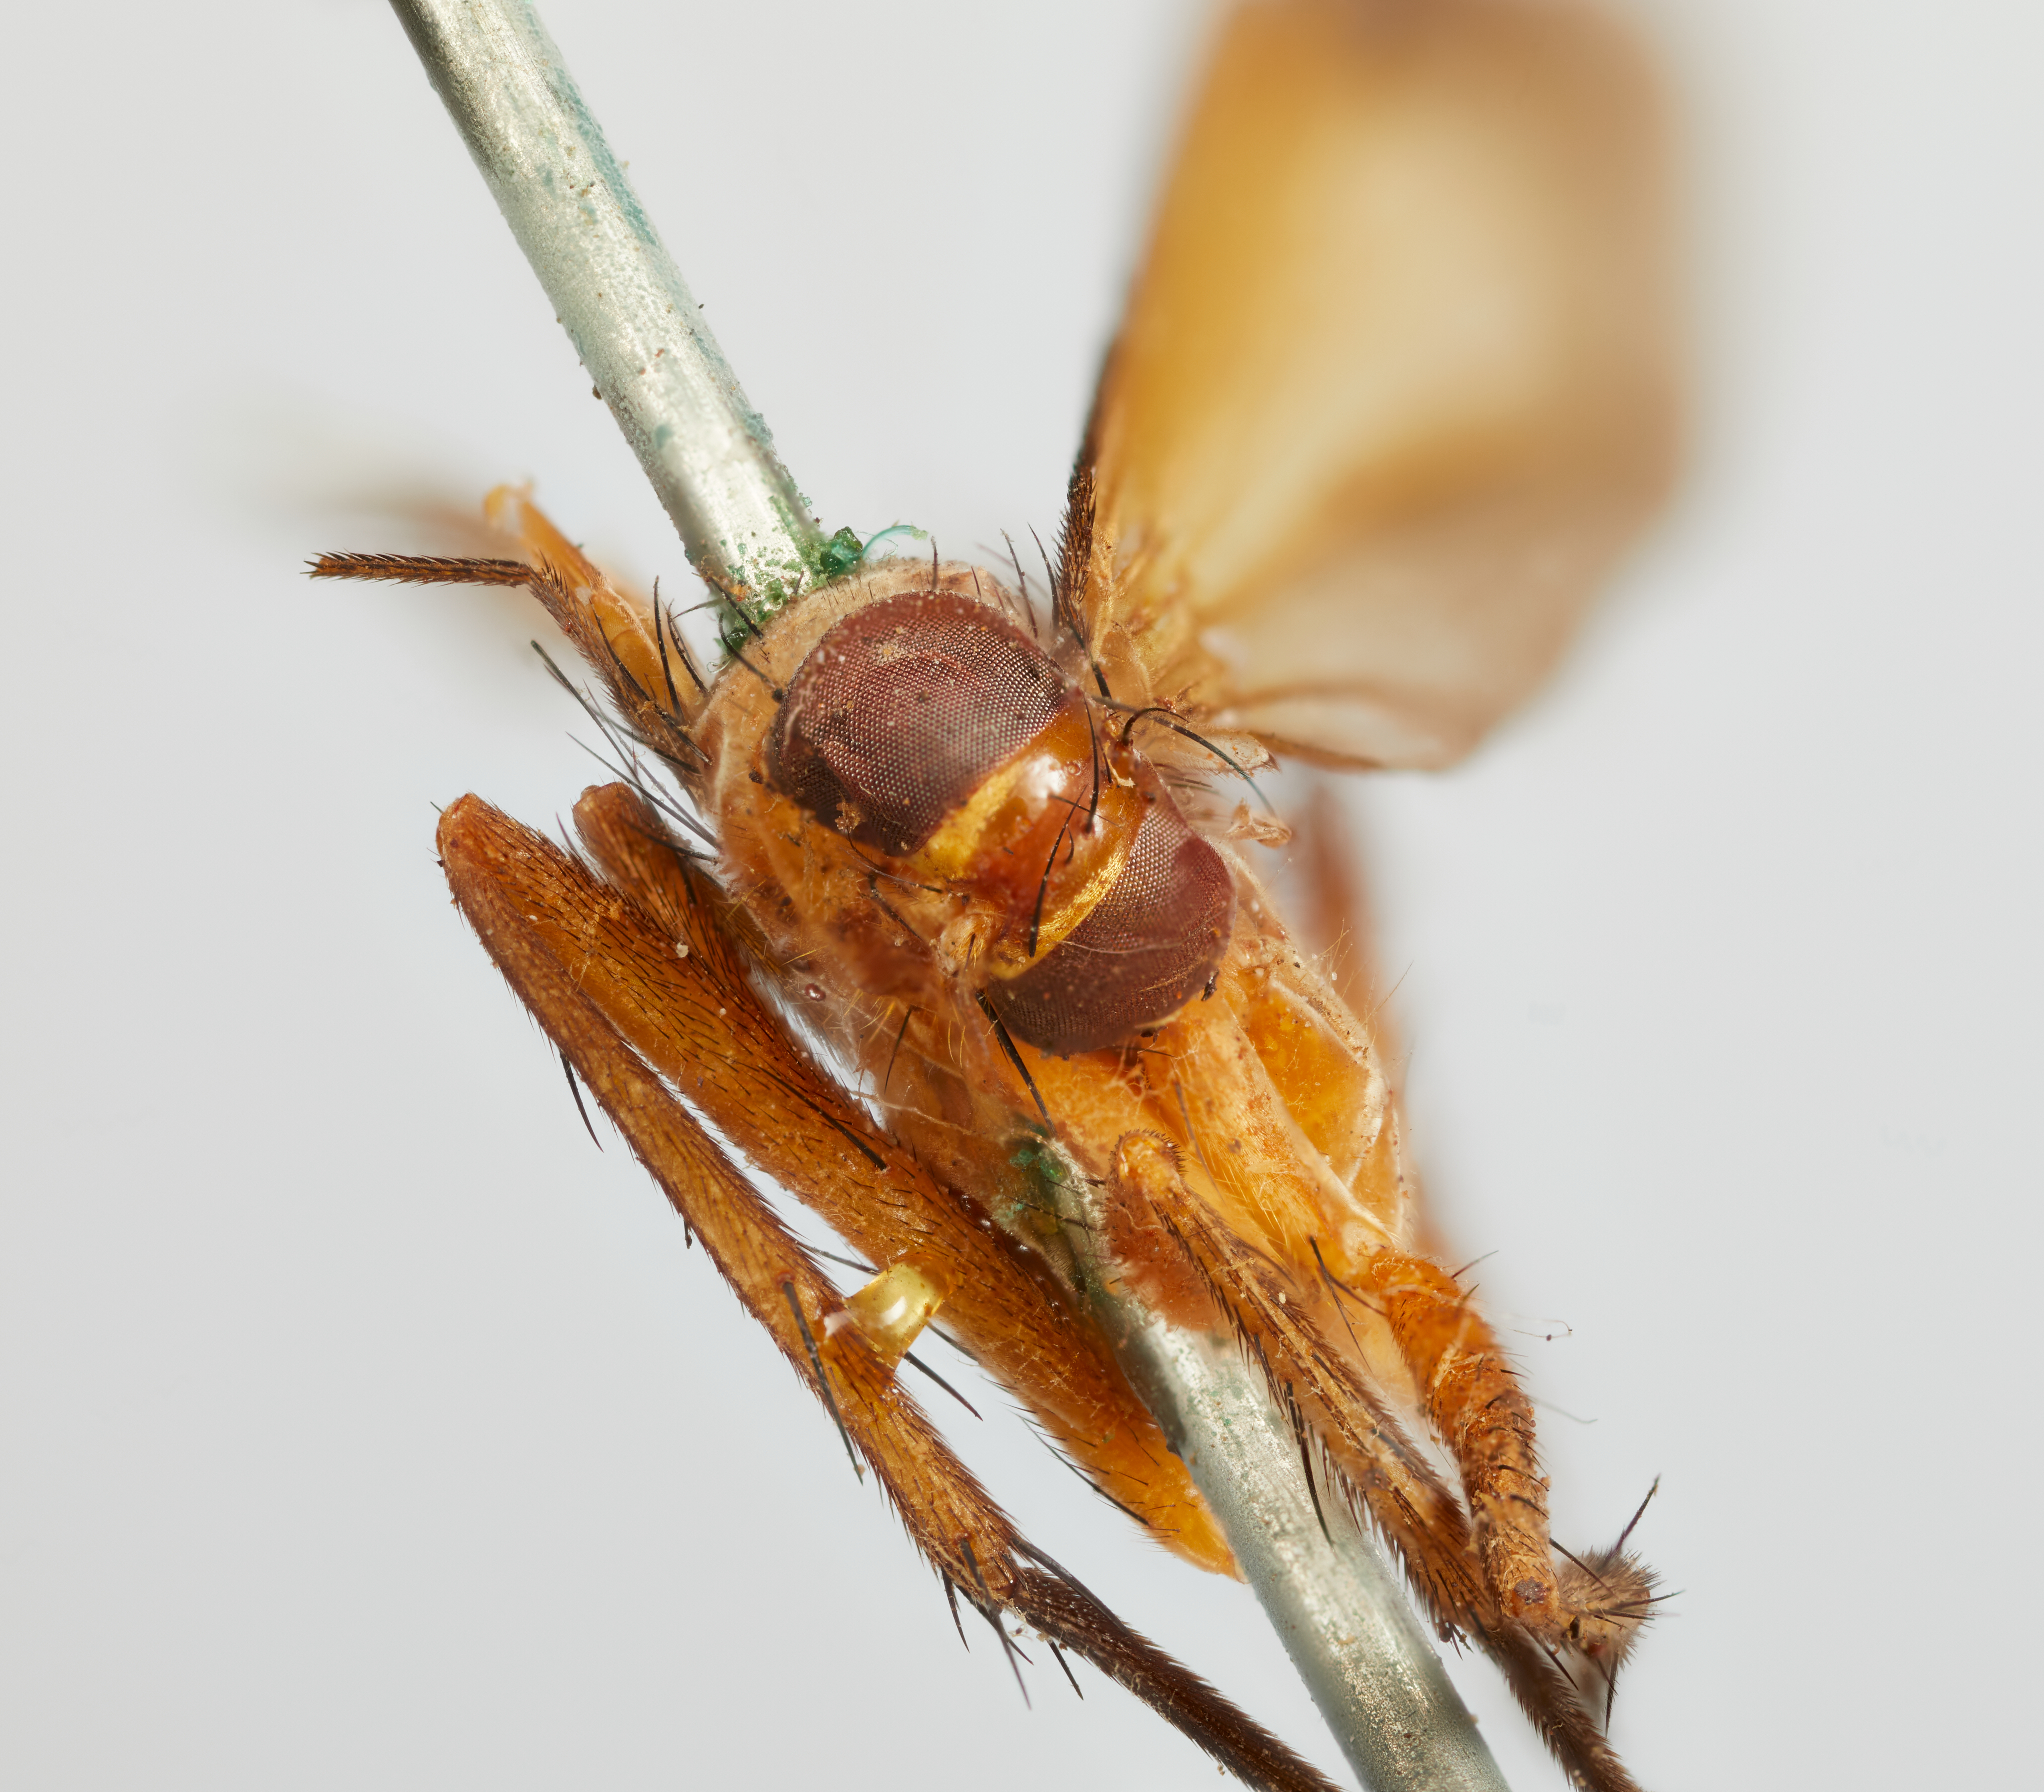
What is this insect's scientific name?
Euantha flava
